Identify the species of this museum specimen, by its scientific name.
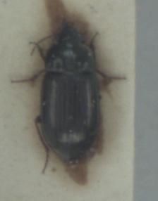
Amara infima
